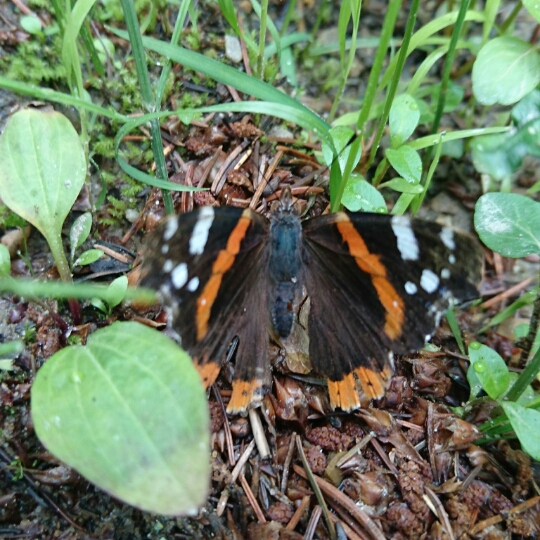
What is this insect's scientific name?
Vanessa atalanta
